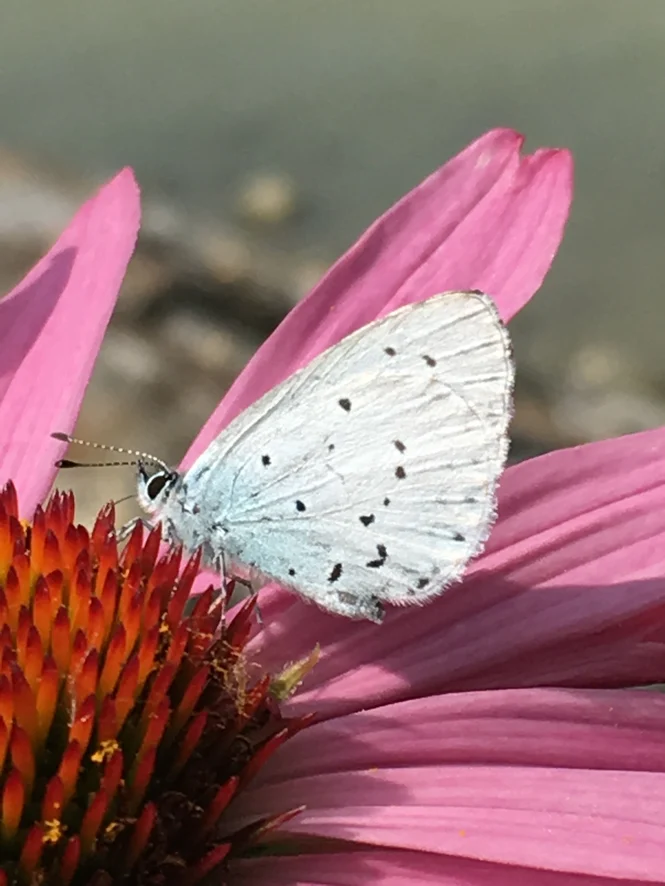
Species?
Celastrina argiolus
